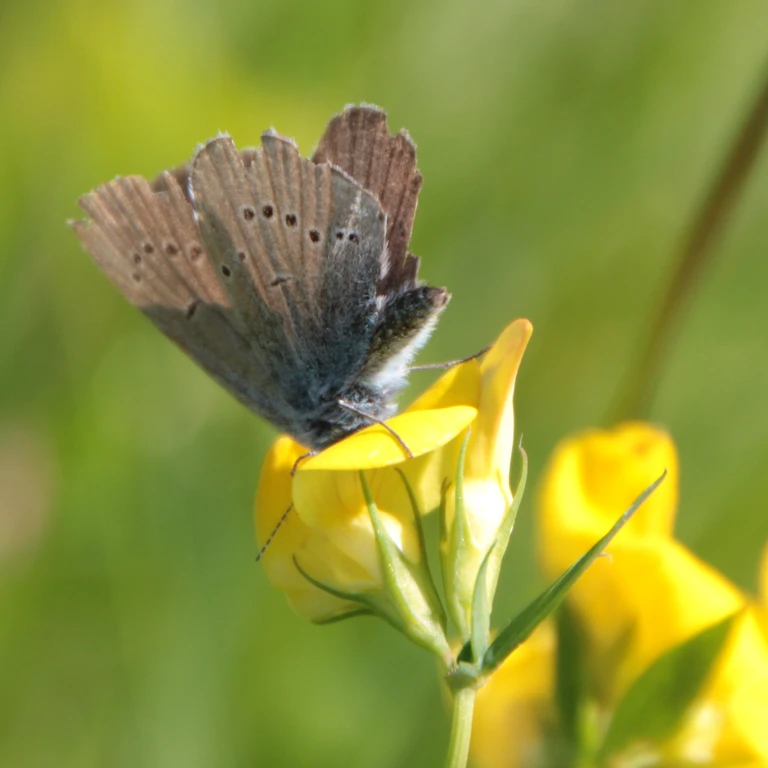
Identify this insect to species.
Cyaniris semiargus
